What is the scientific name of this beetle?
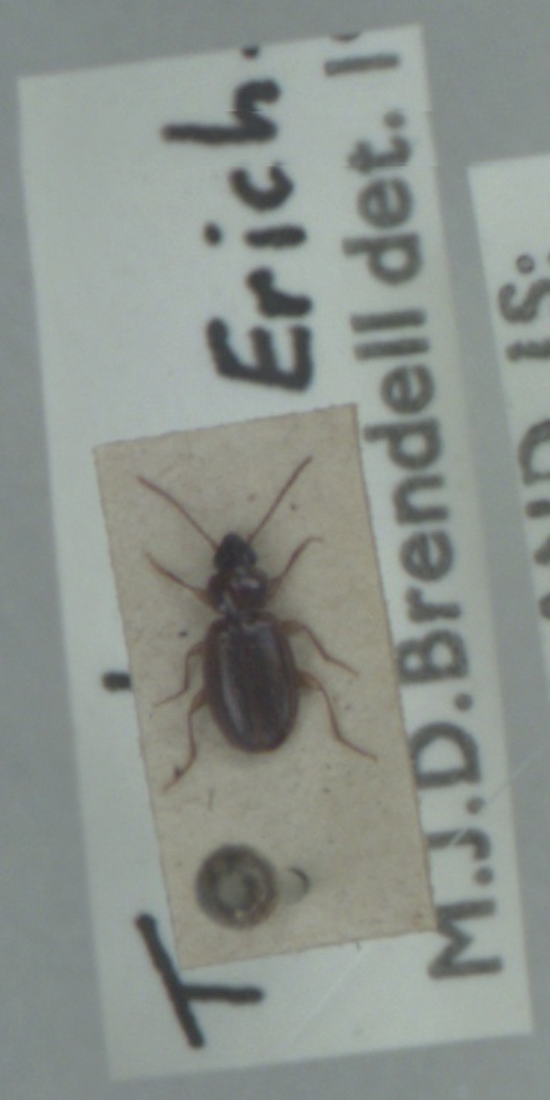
Trechus obtusus
